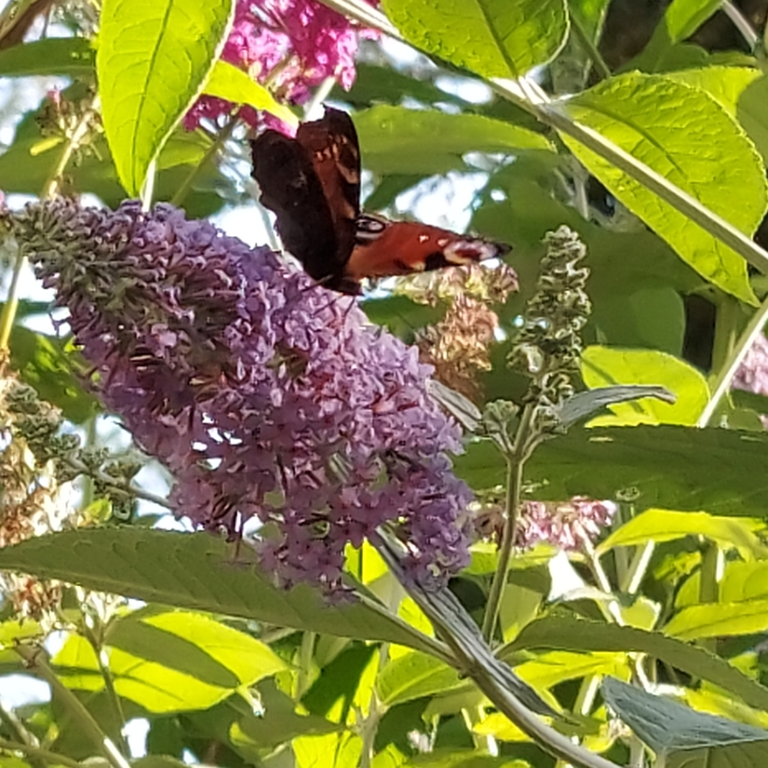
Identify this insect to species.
Aglais io
